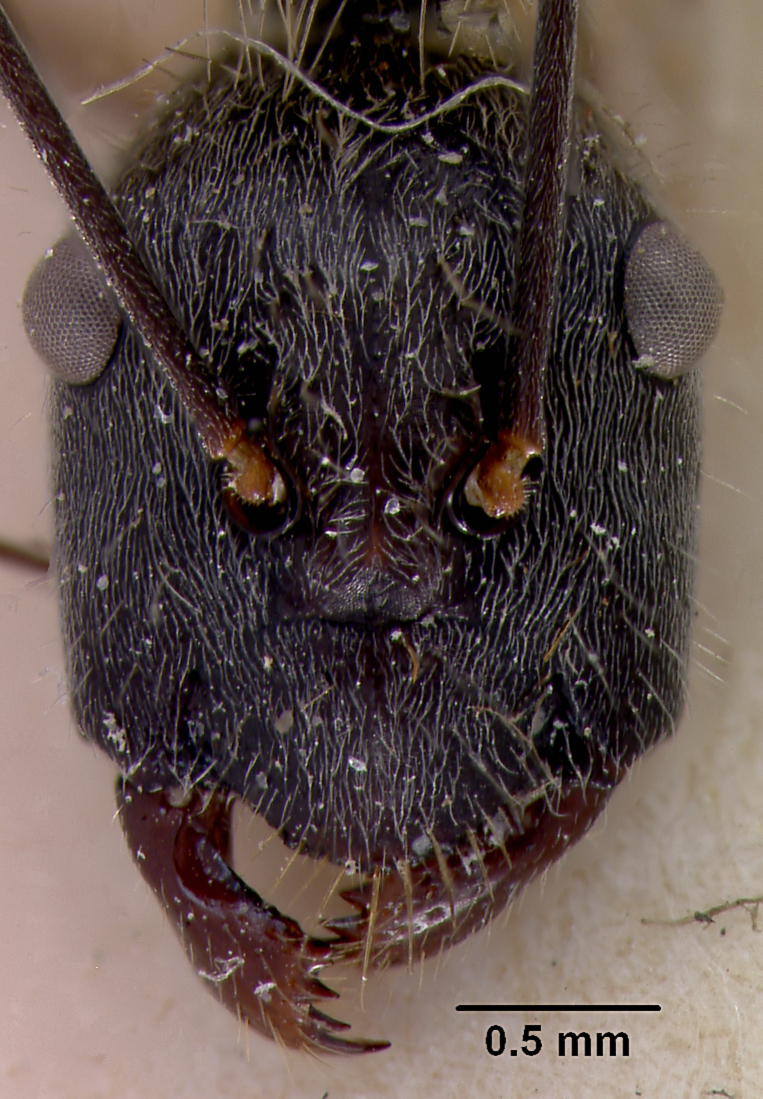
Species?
Camponotus hoplites
